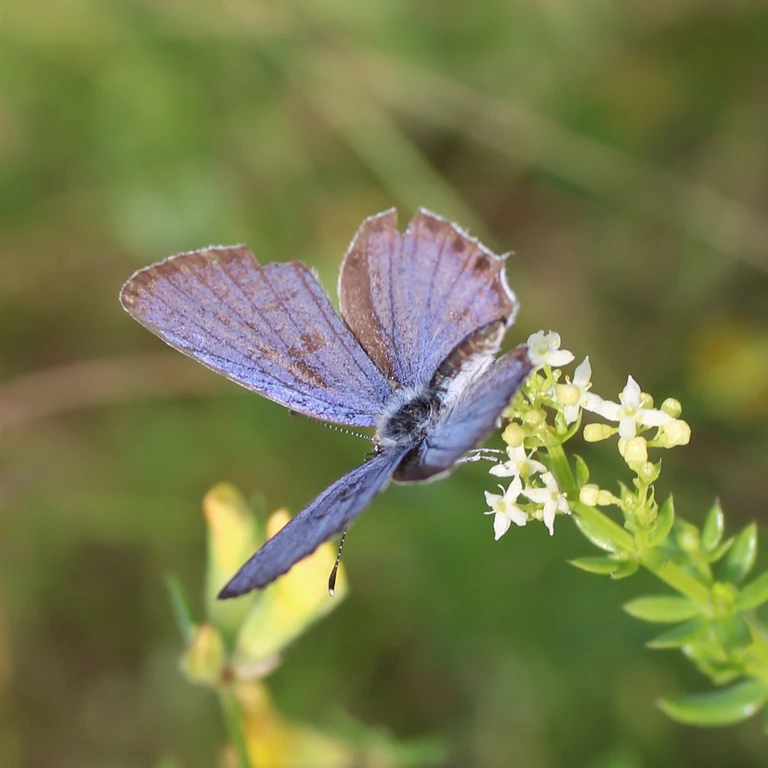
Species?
Cupido argiades (also Elkalyce argiades)
